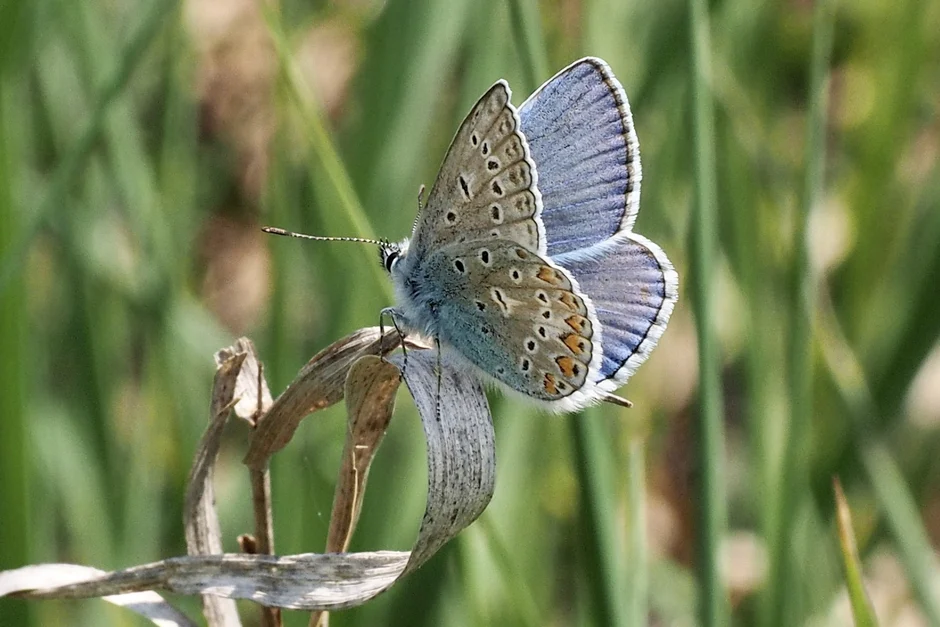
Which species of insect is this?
Polyommatus icarus
